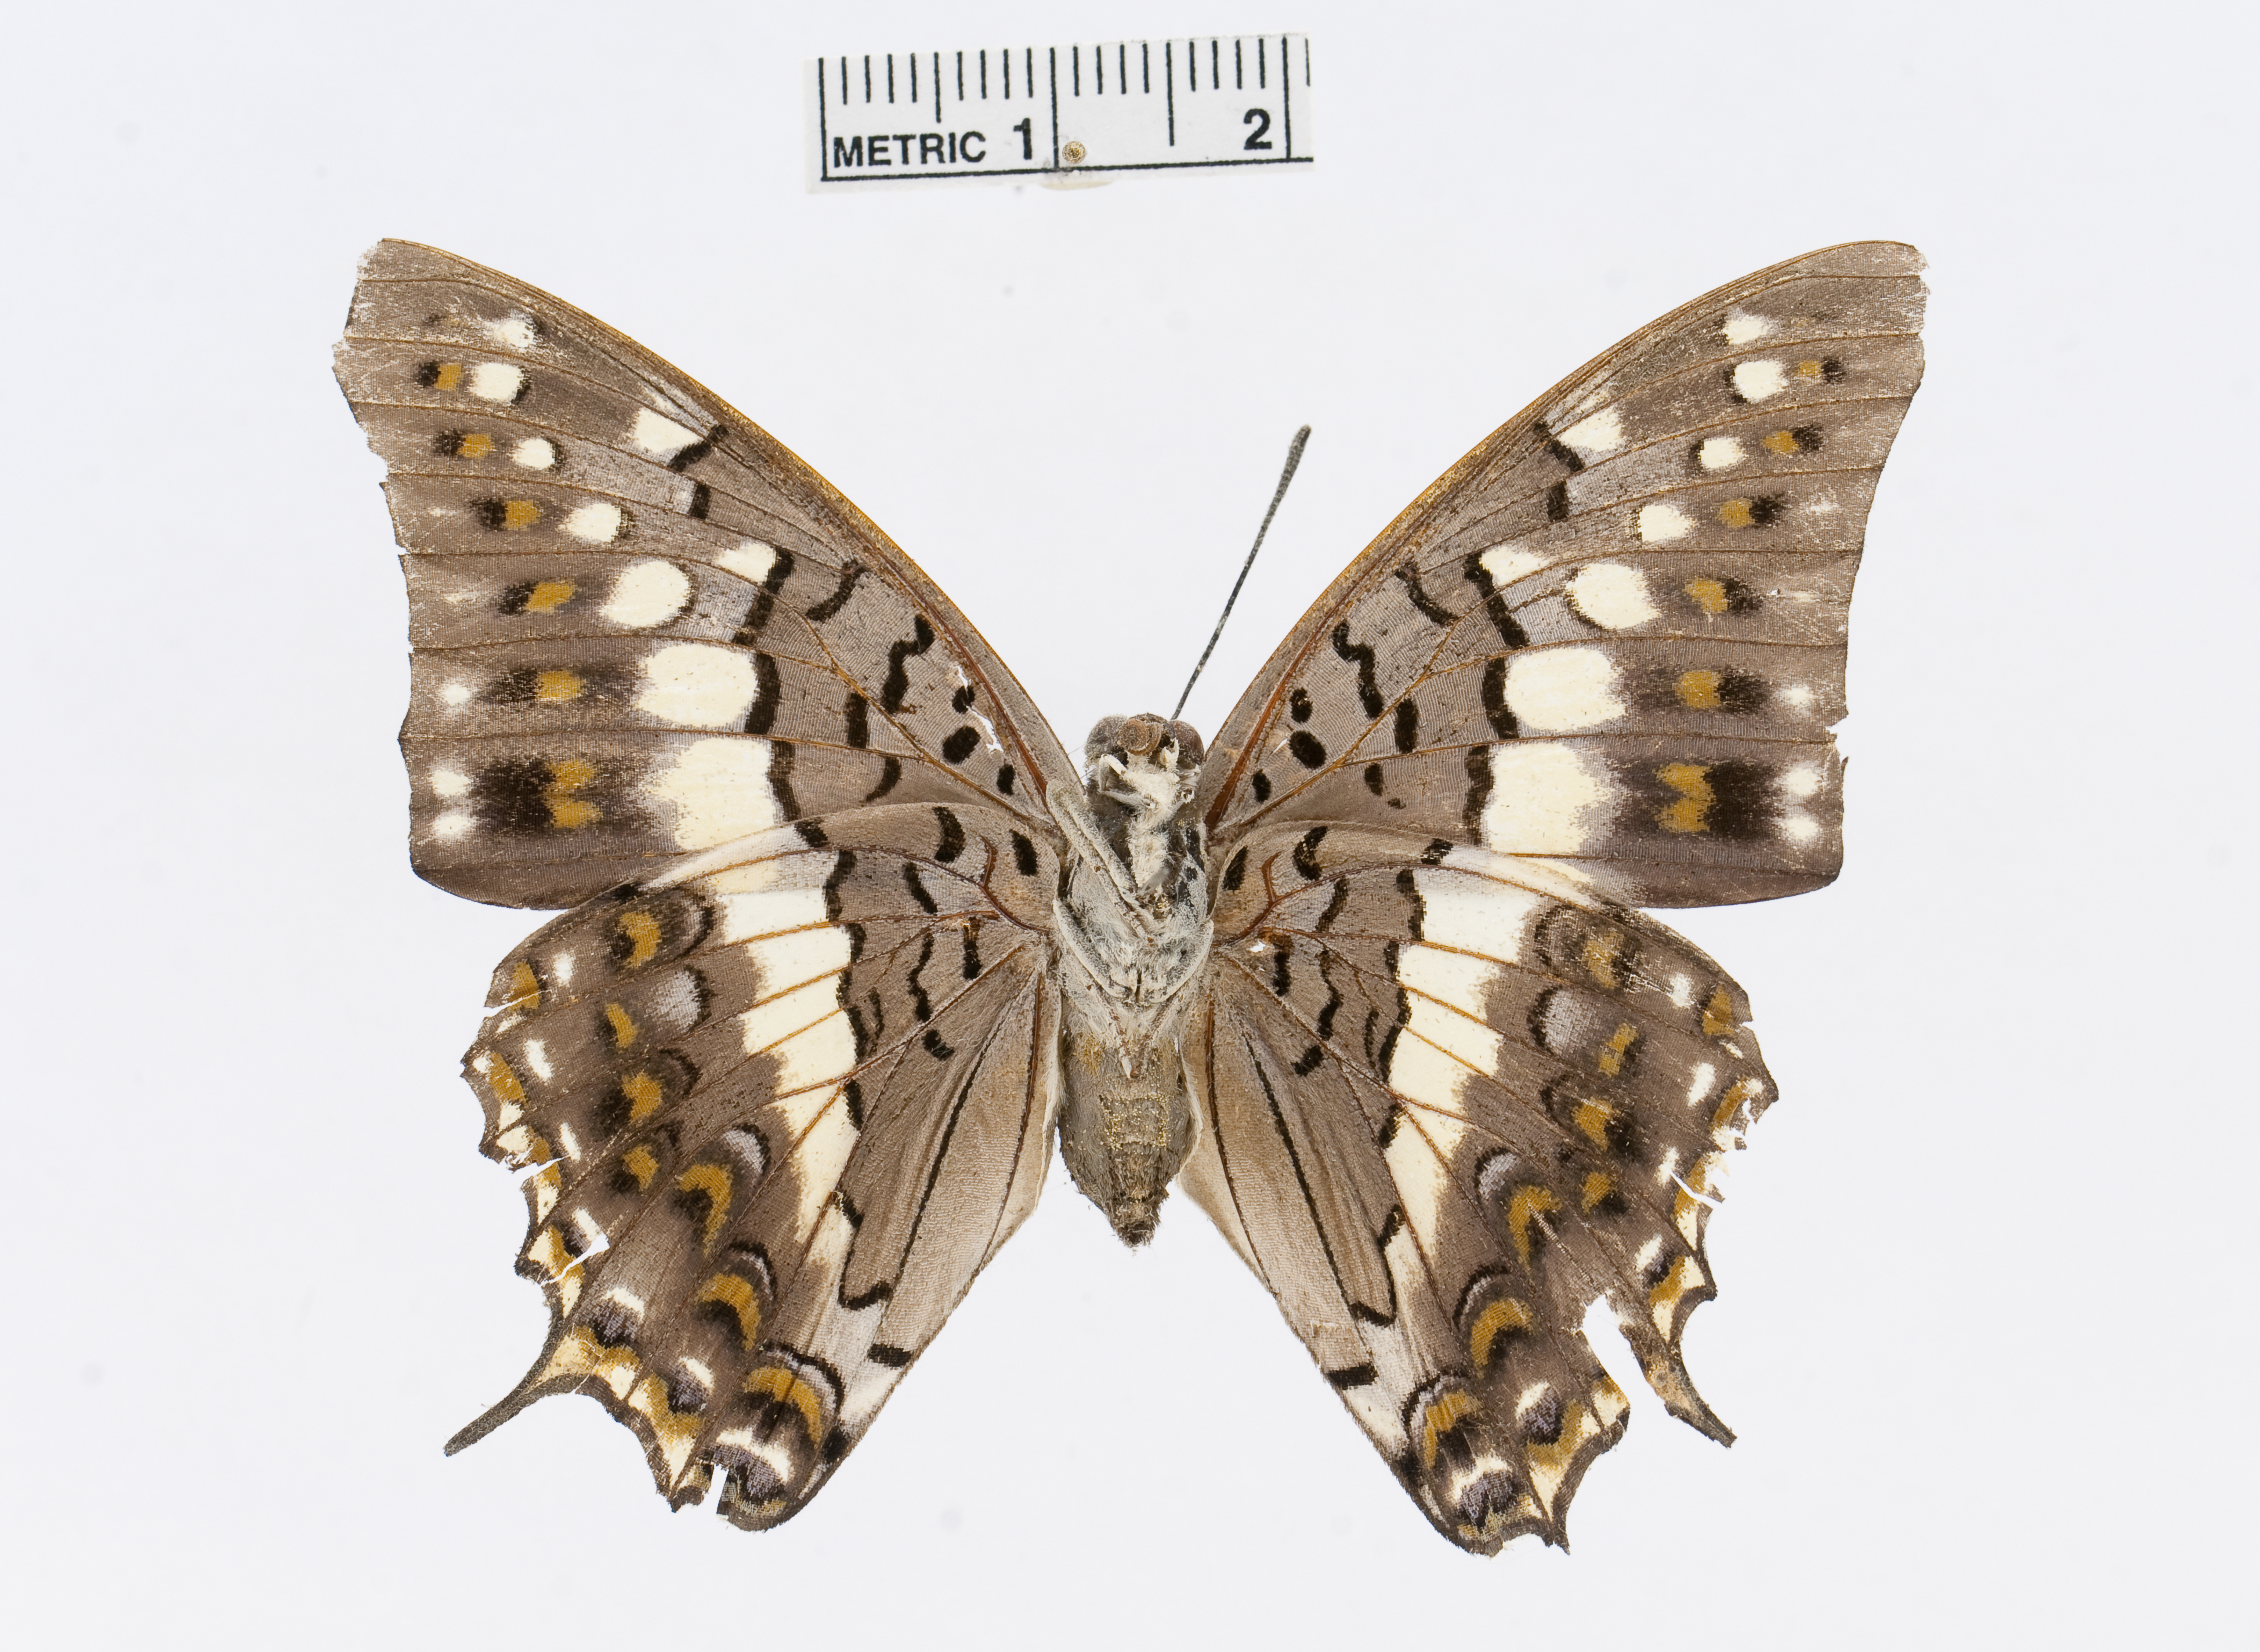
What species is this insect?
Charaxes solon
